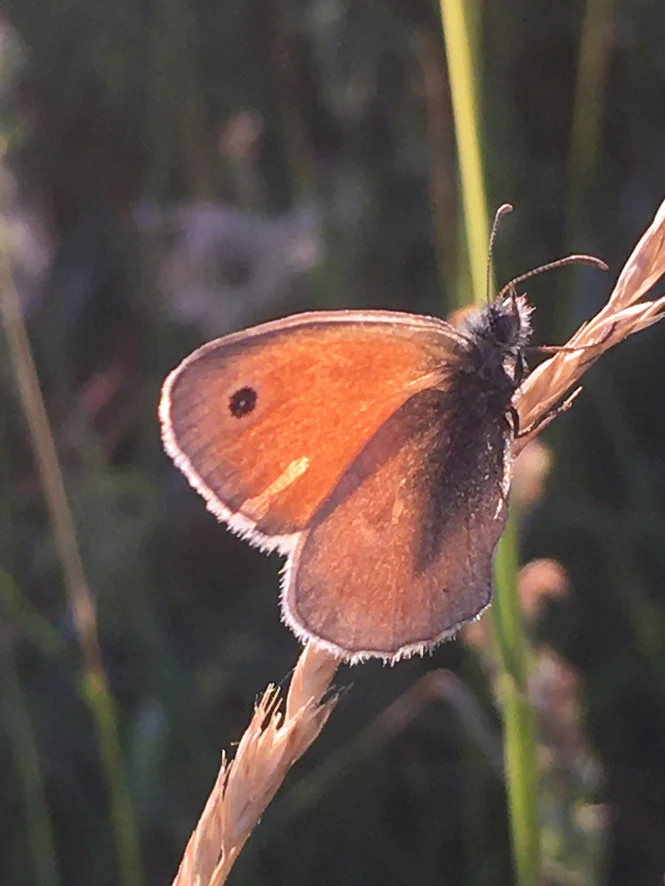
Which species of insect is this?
Coenonympha pamphilus
